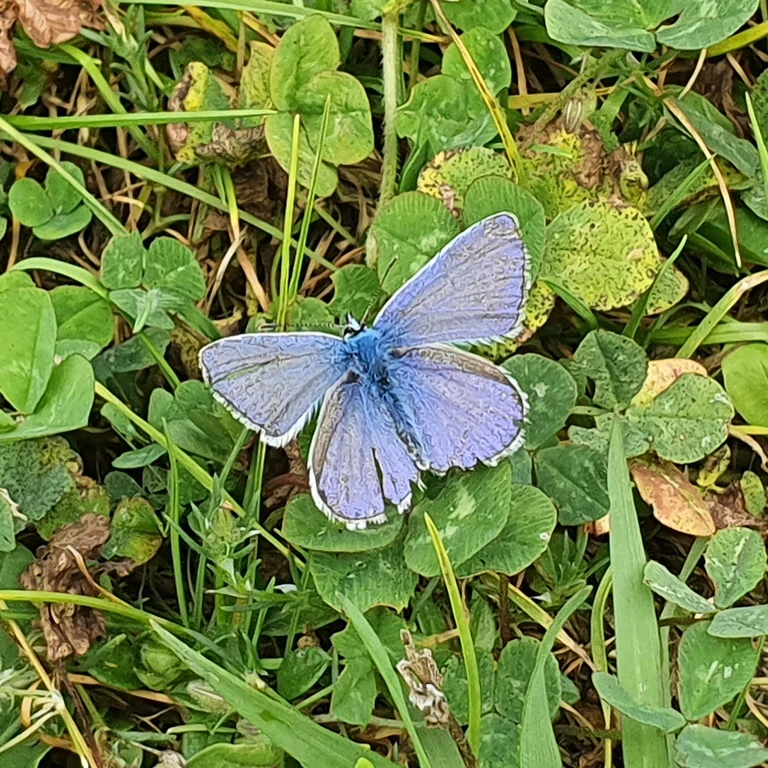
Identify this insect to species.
Polyommatus icarus
